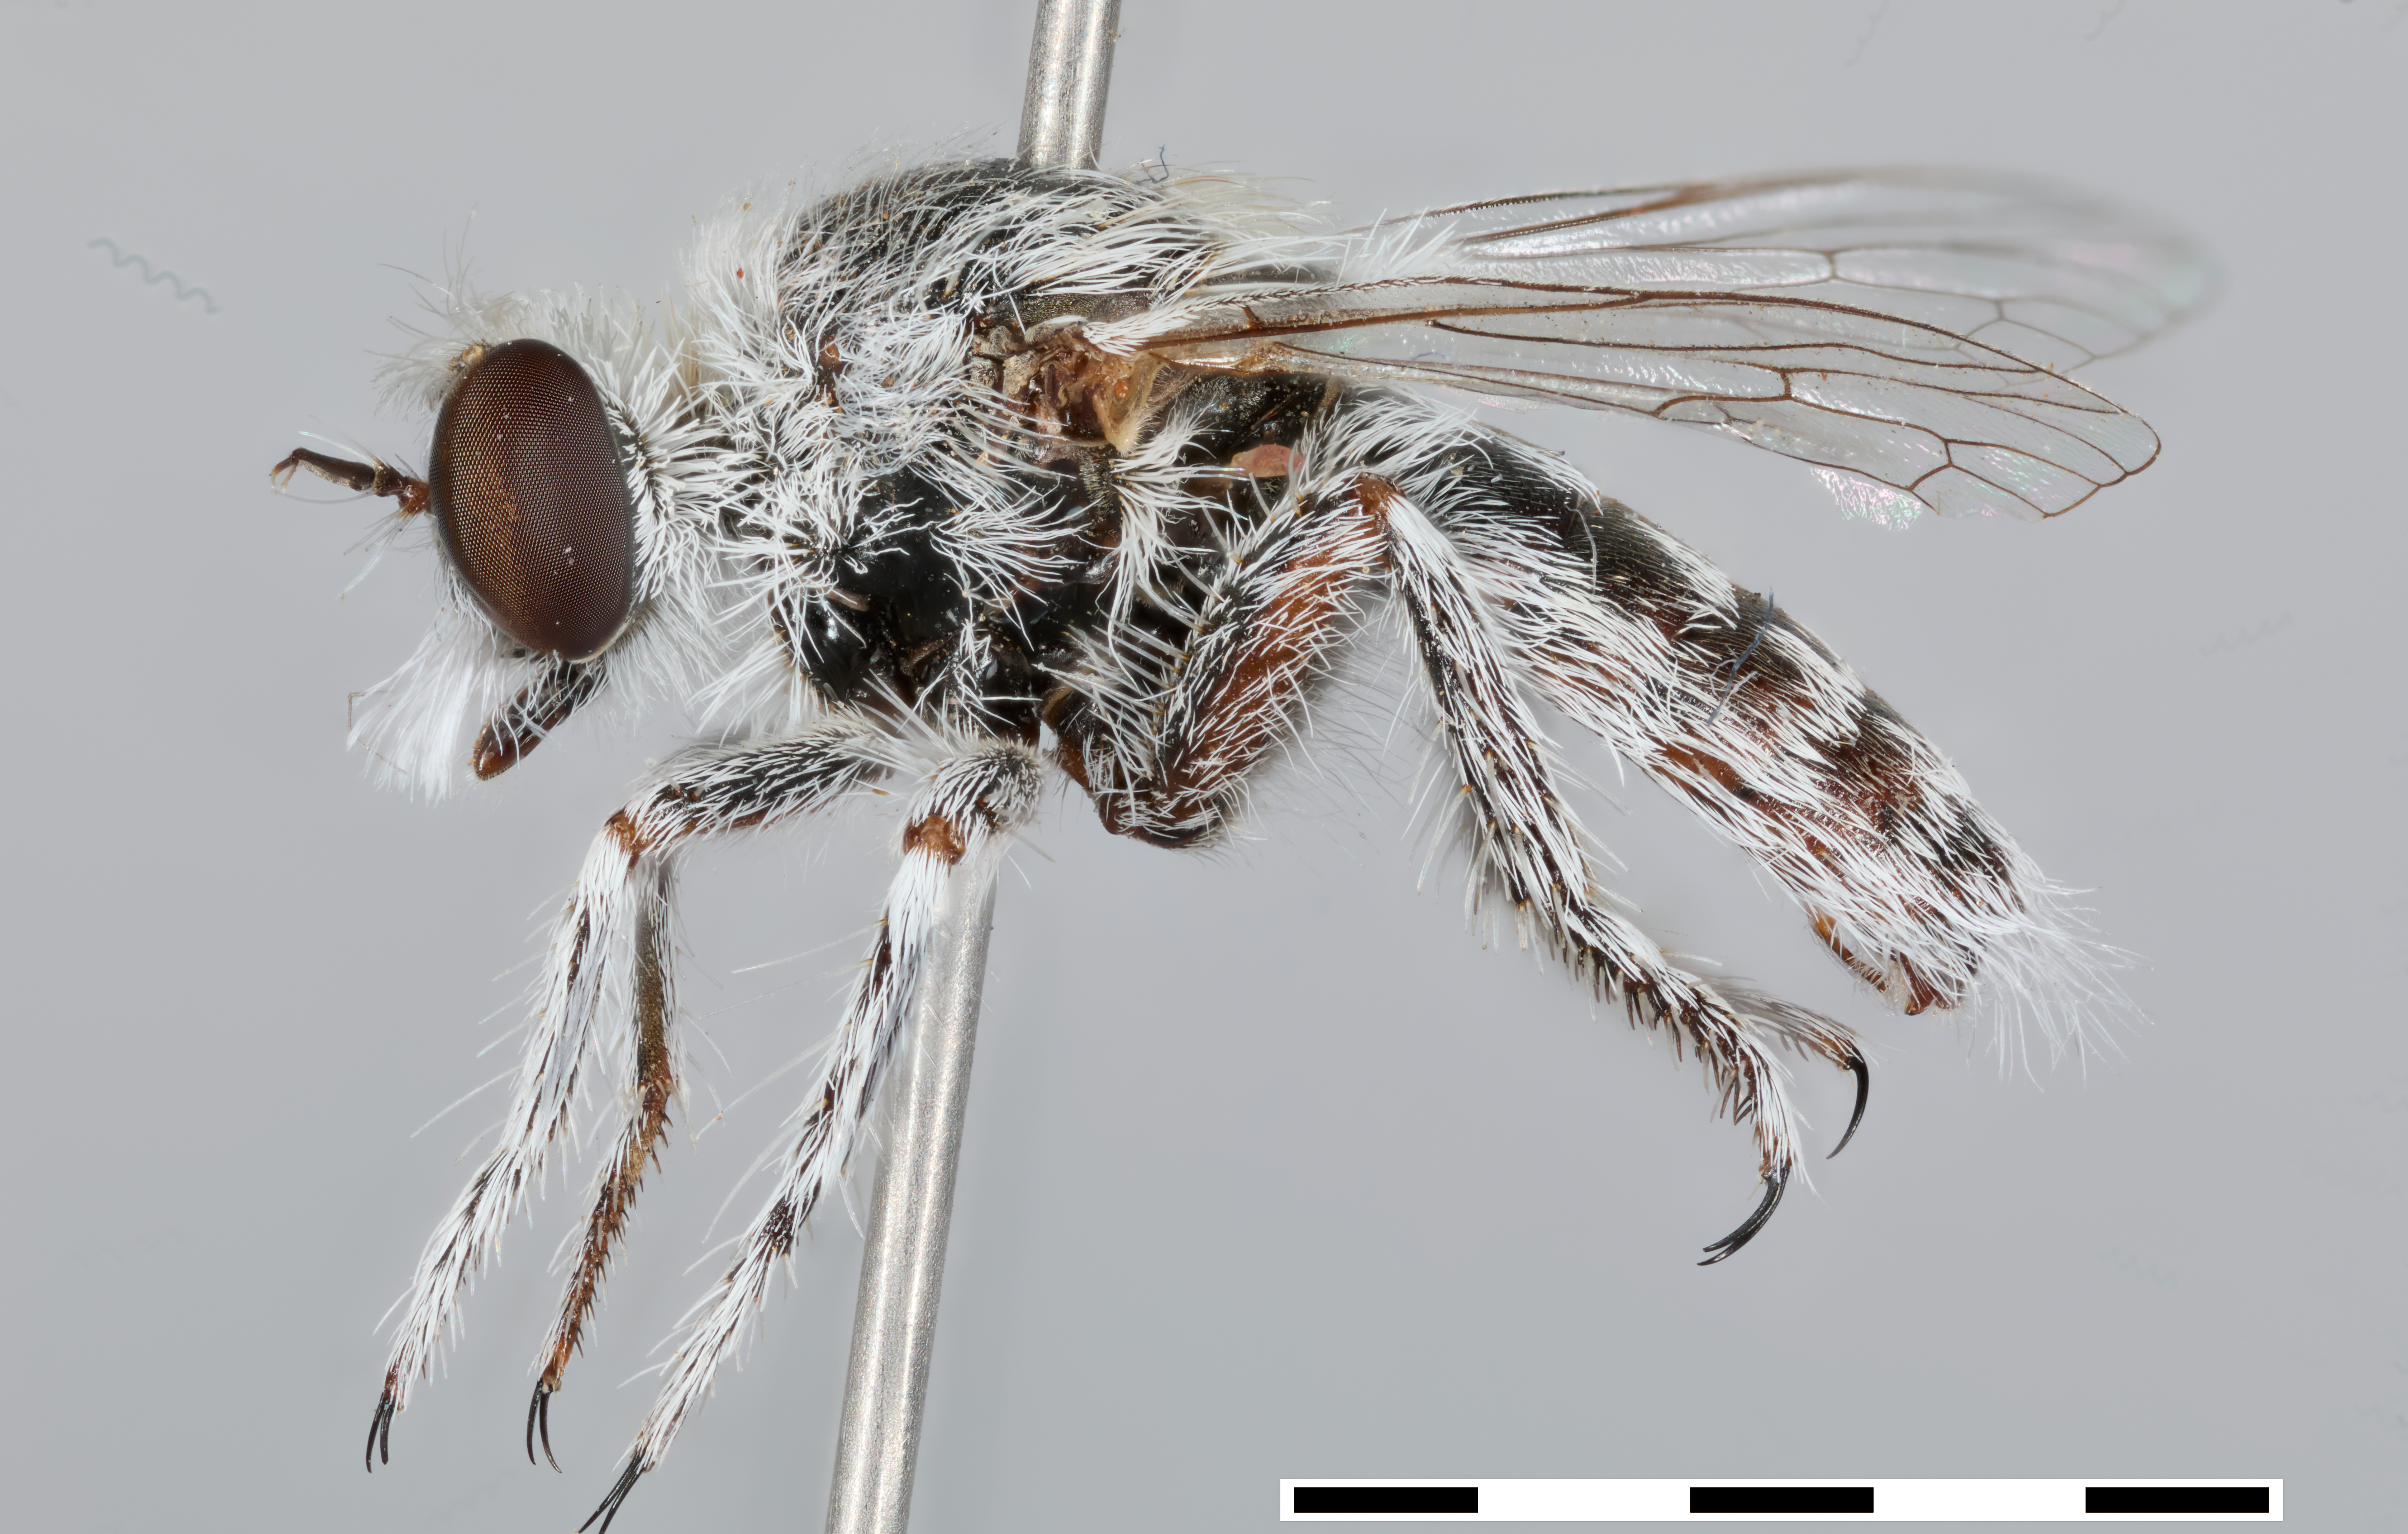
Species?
Acnephalomyia eremia
